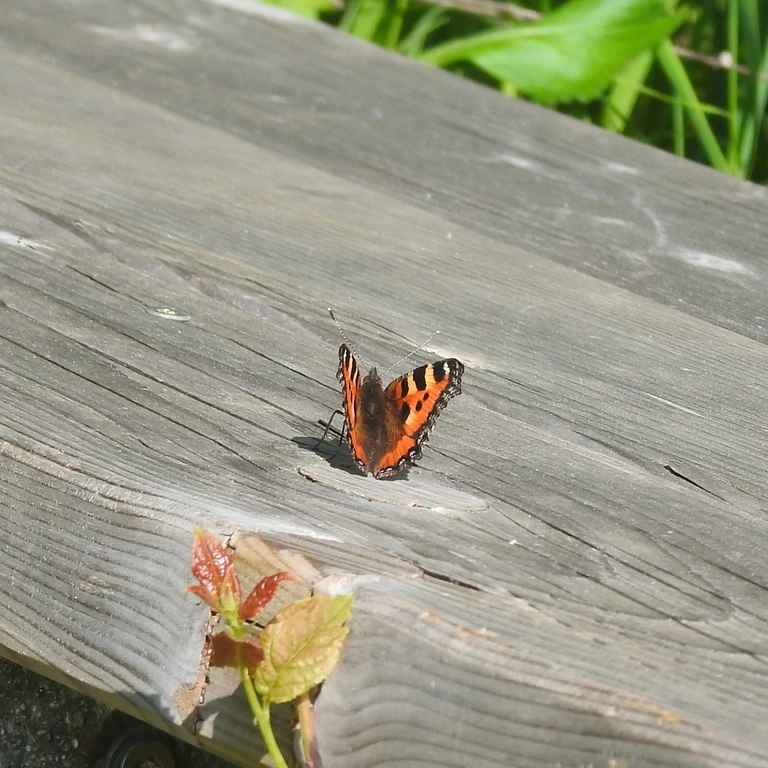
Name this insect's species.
Aglais urticae
